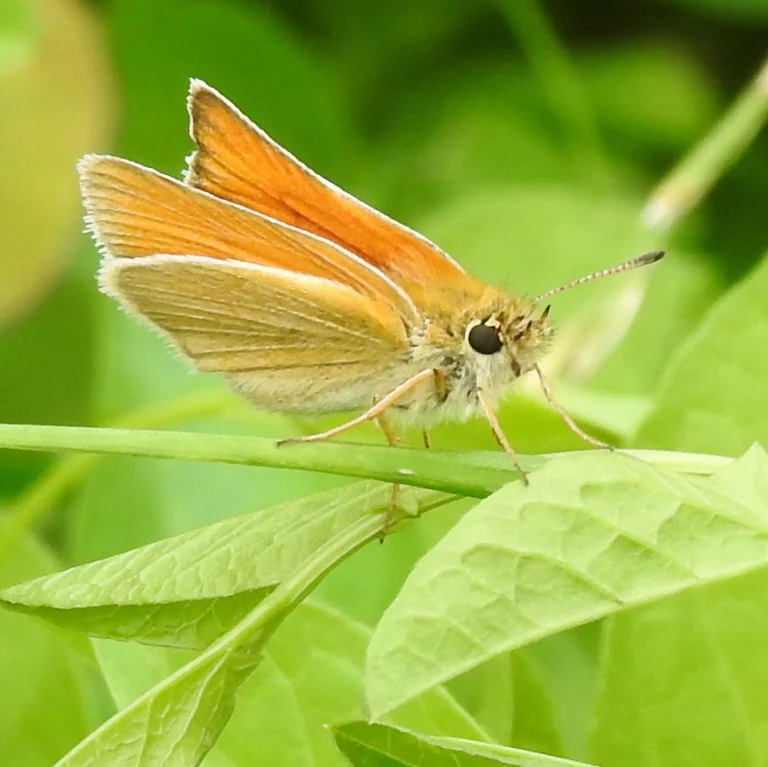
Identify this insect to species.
Thymelicus lineola
